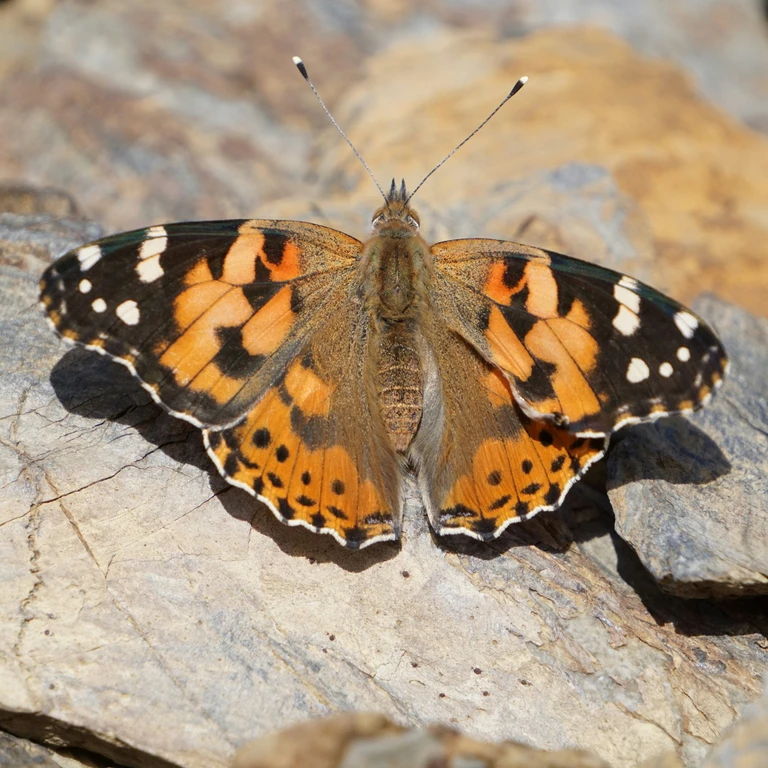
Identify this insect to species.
Vanessa cardui
